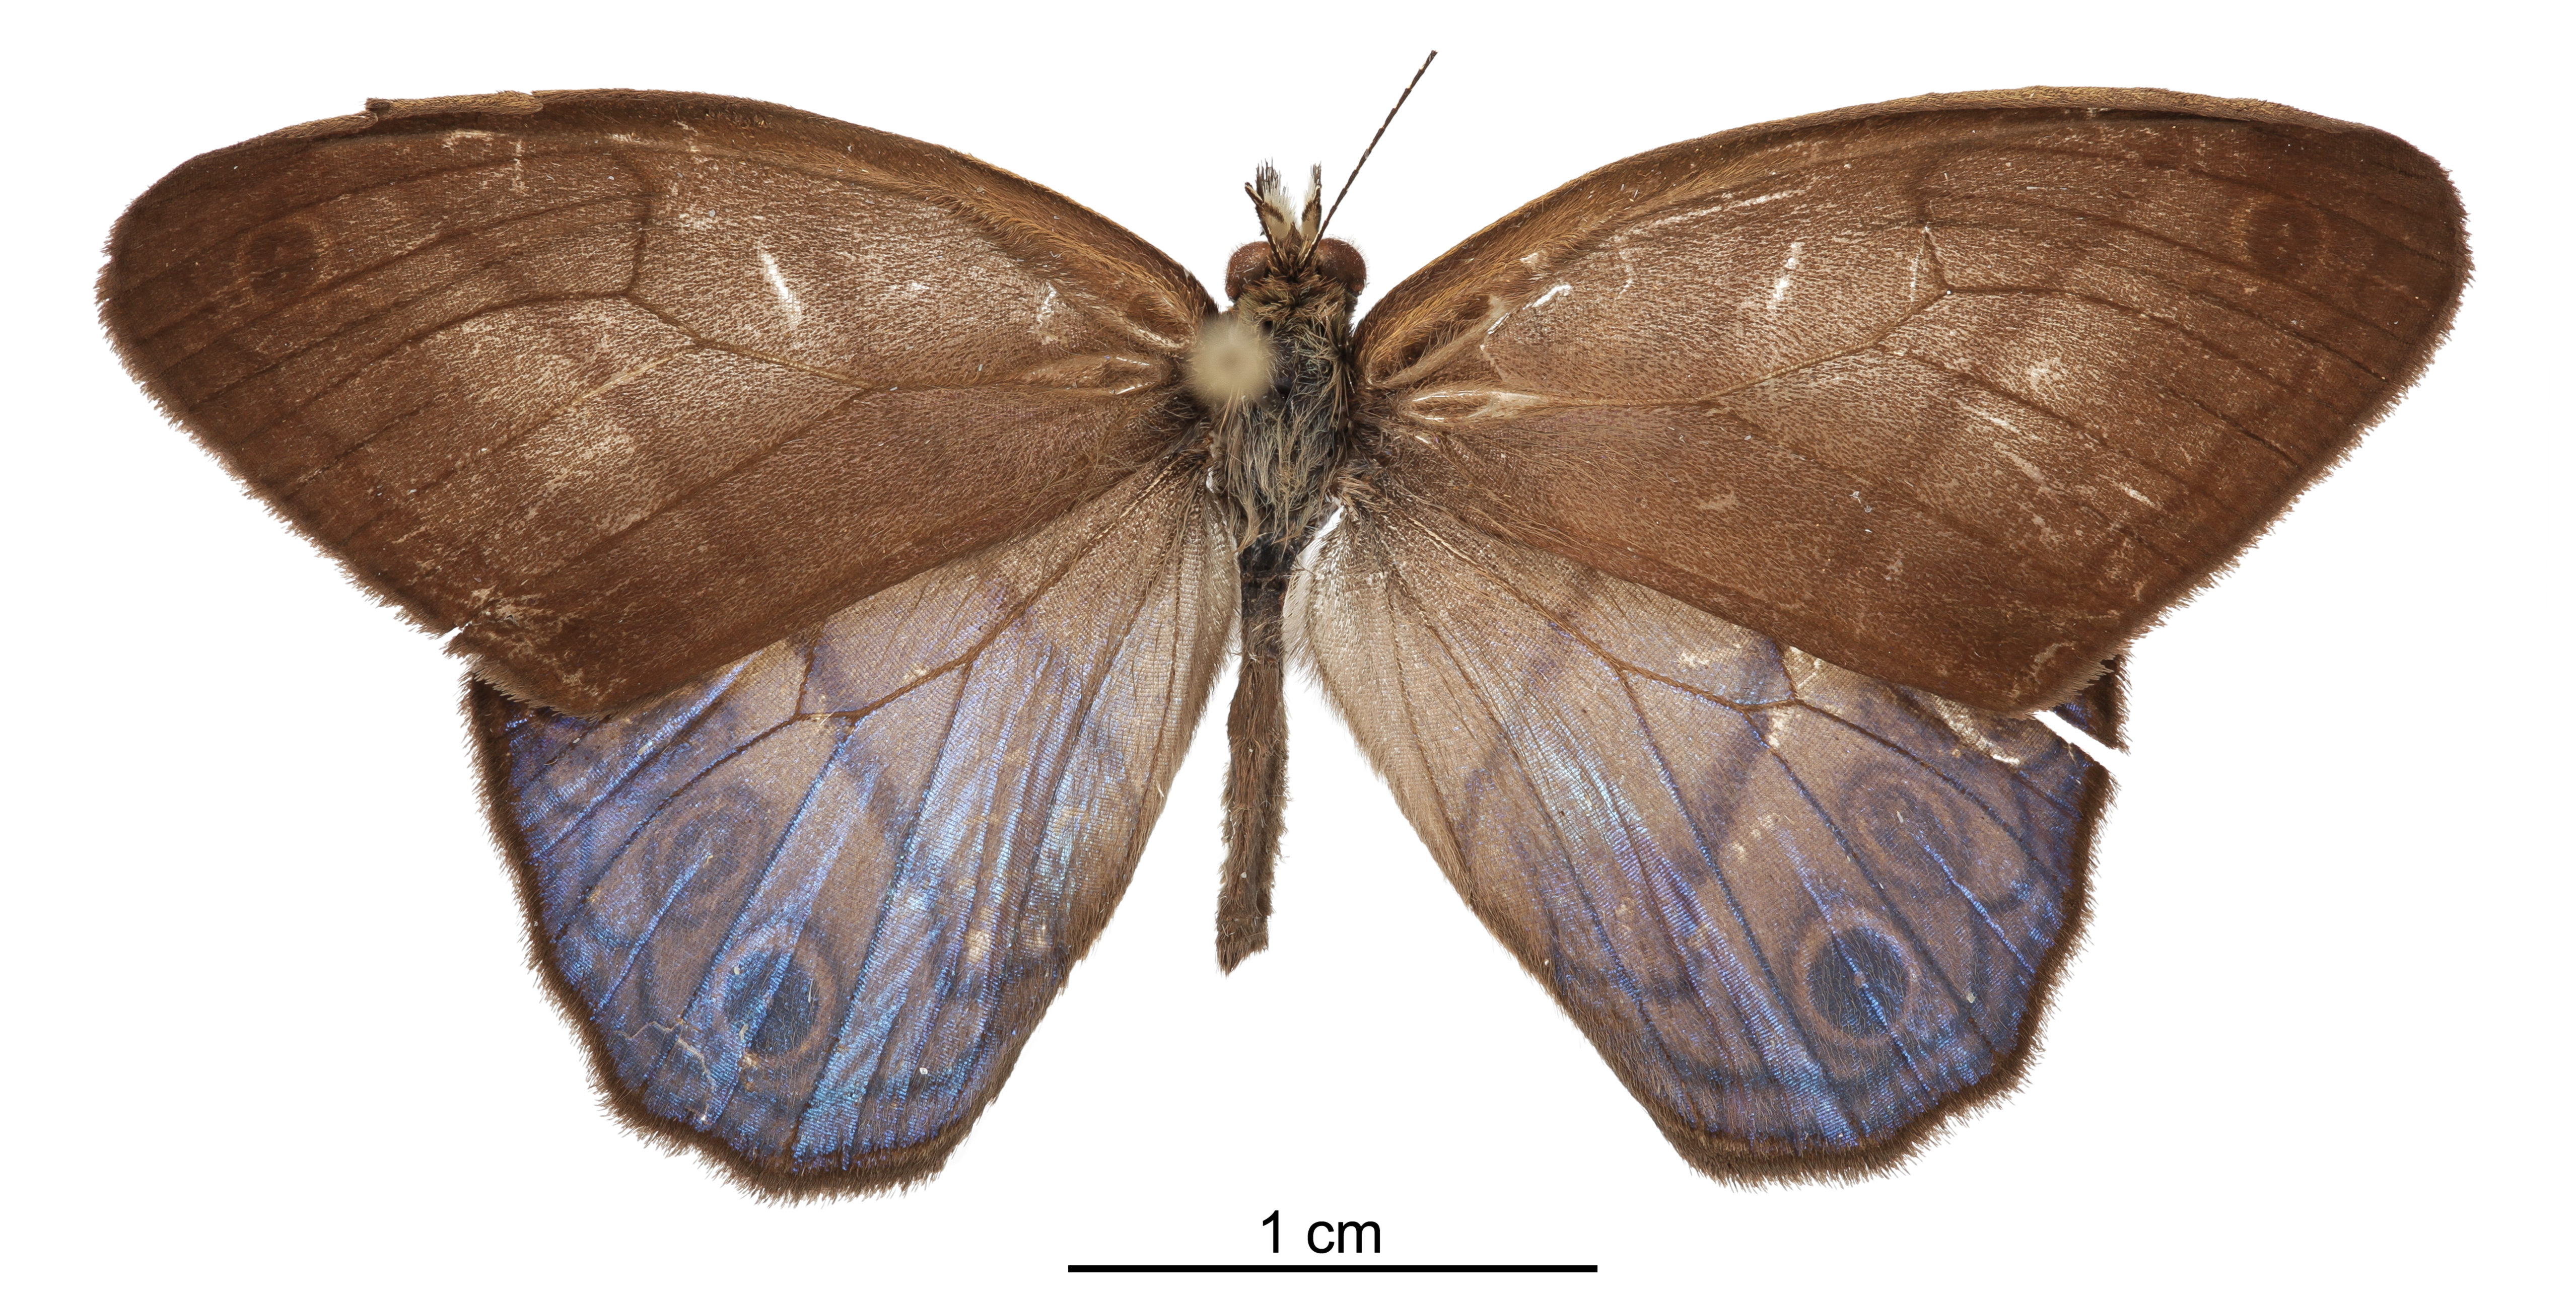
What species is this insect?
Chloreuptychia arnaca
